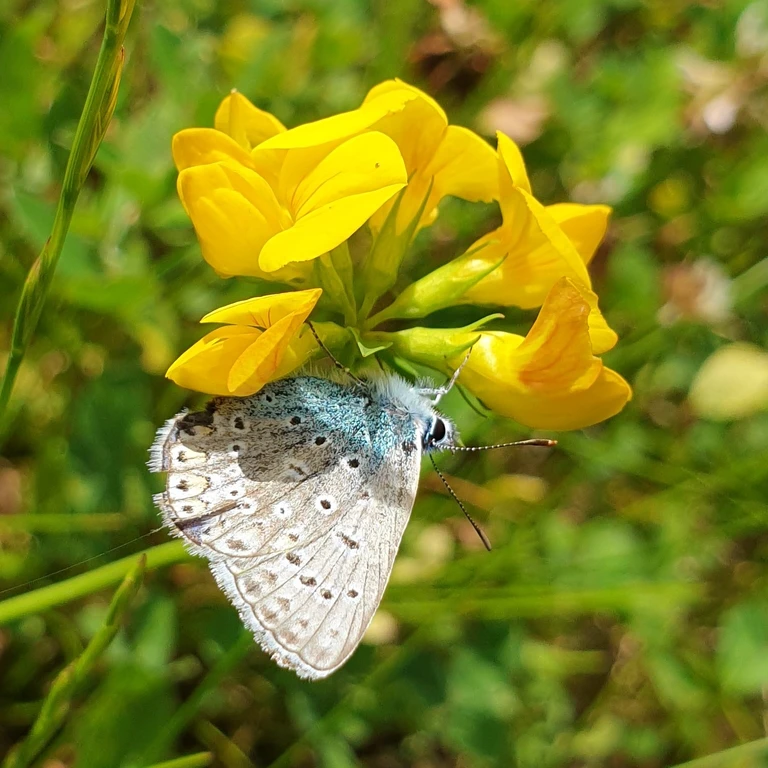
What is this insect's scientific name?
Polyommatus icarus
